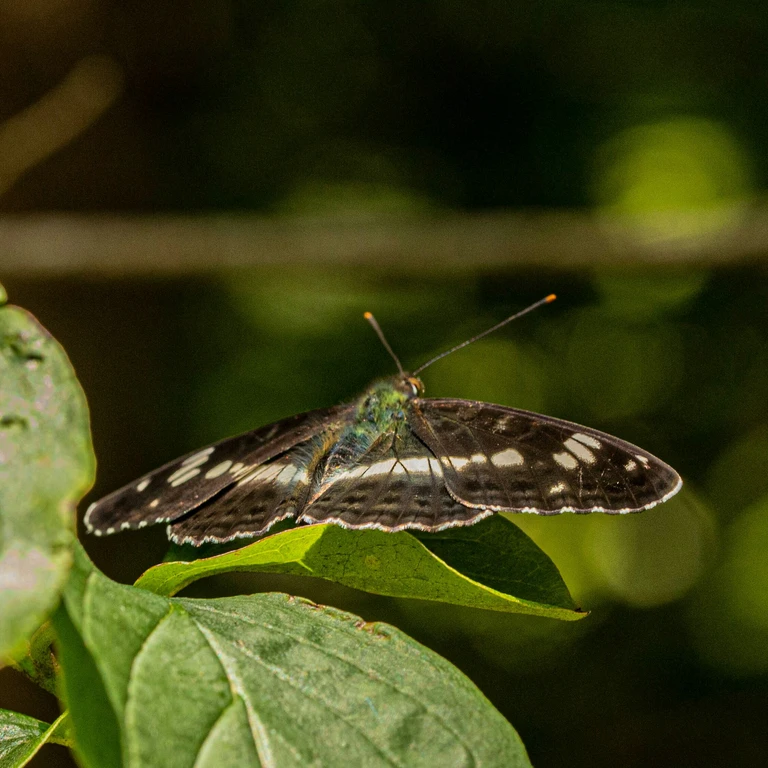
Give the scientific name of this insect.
Limenitis camilla (also Ladoga camilla)
